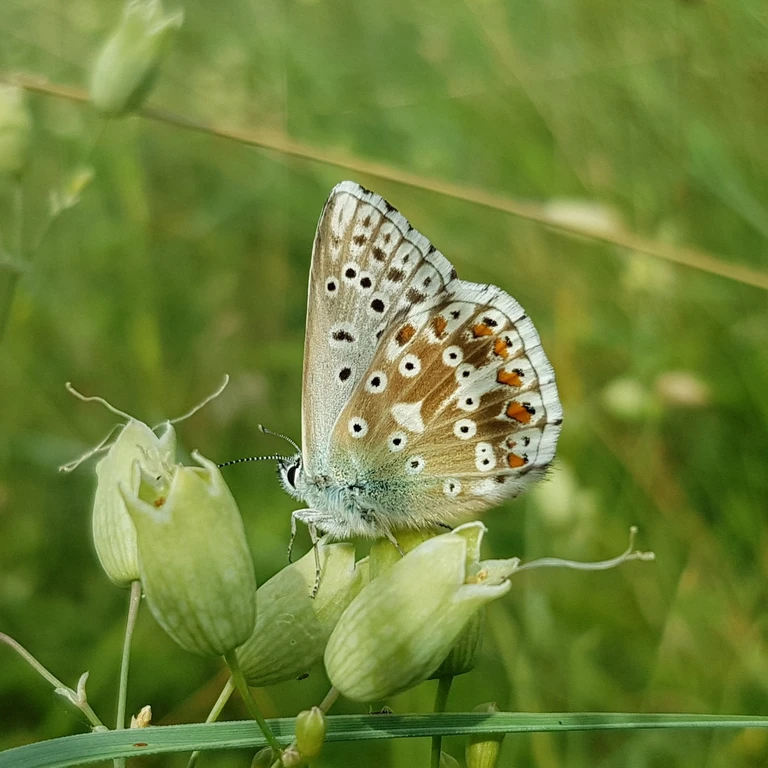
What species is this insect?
Lysandra coridon
